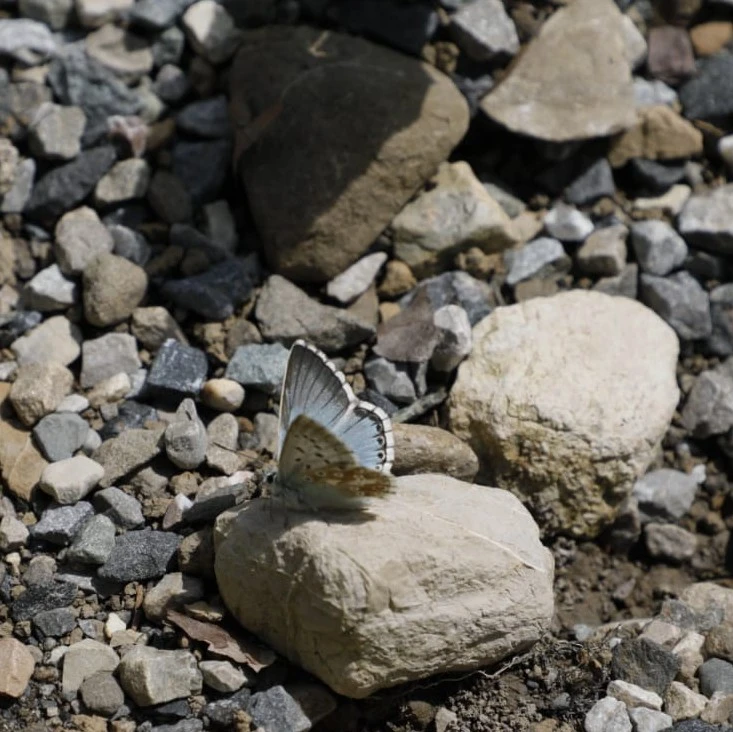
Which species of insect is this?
Lysandra coridon
